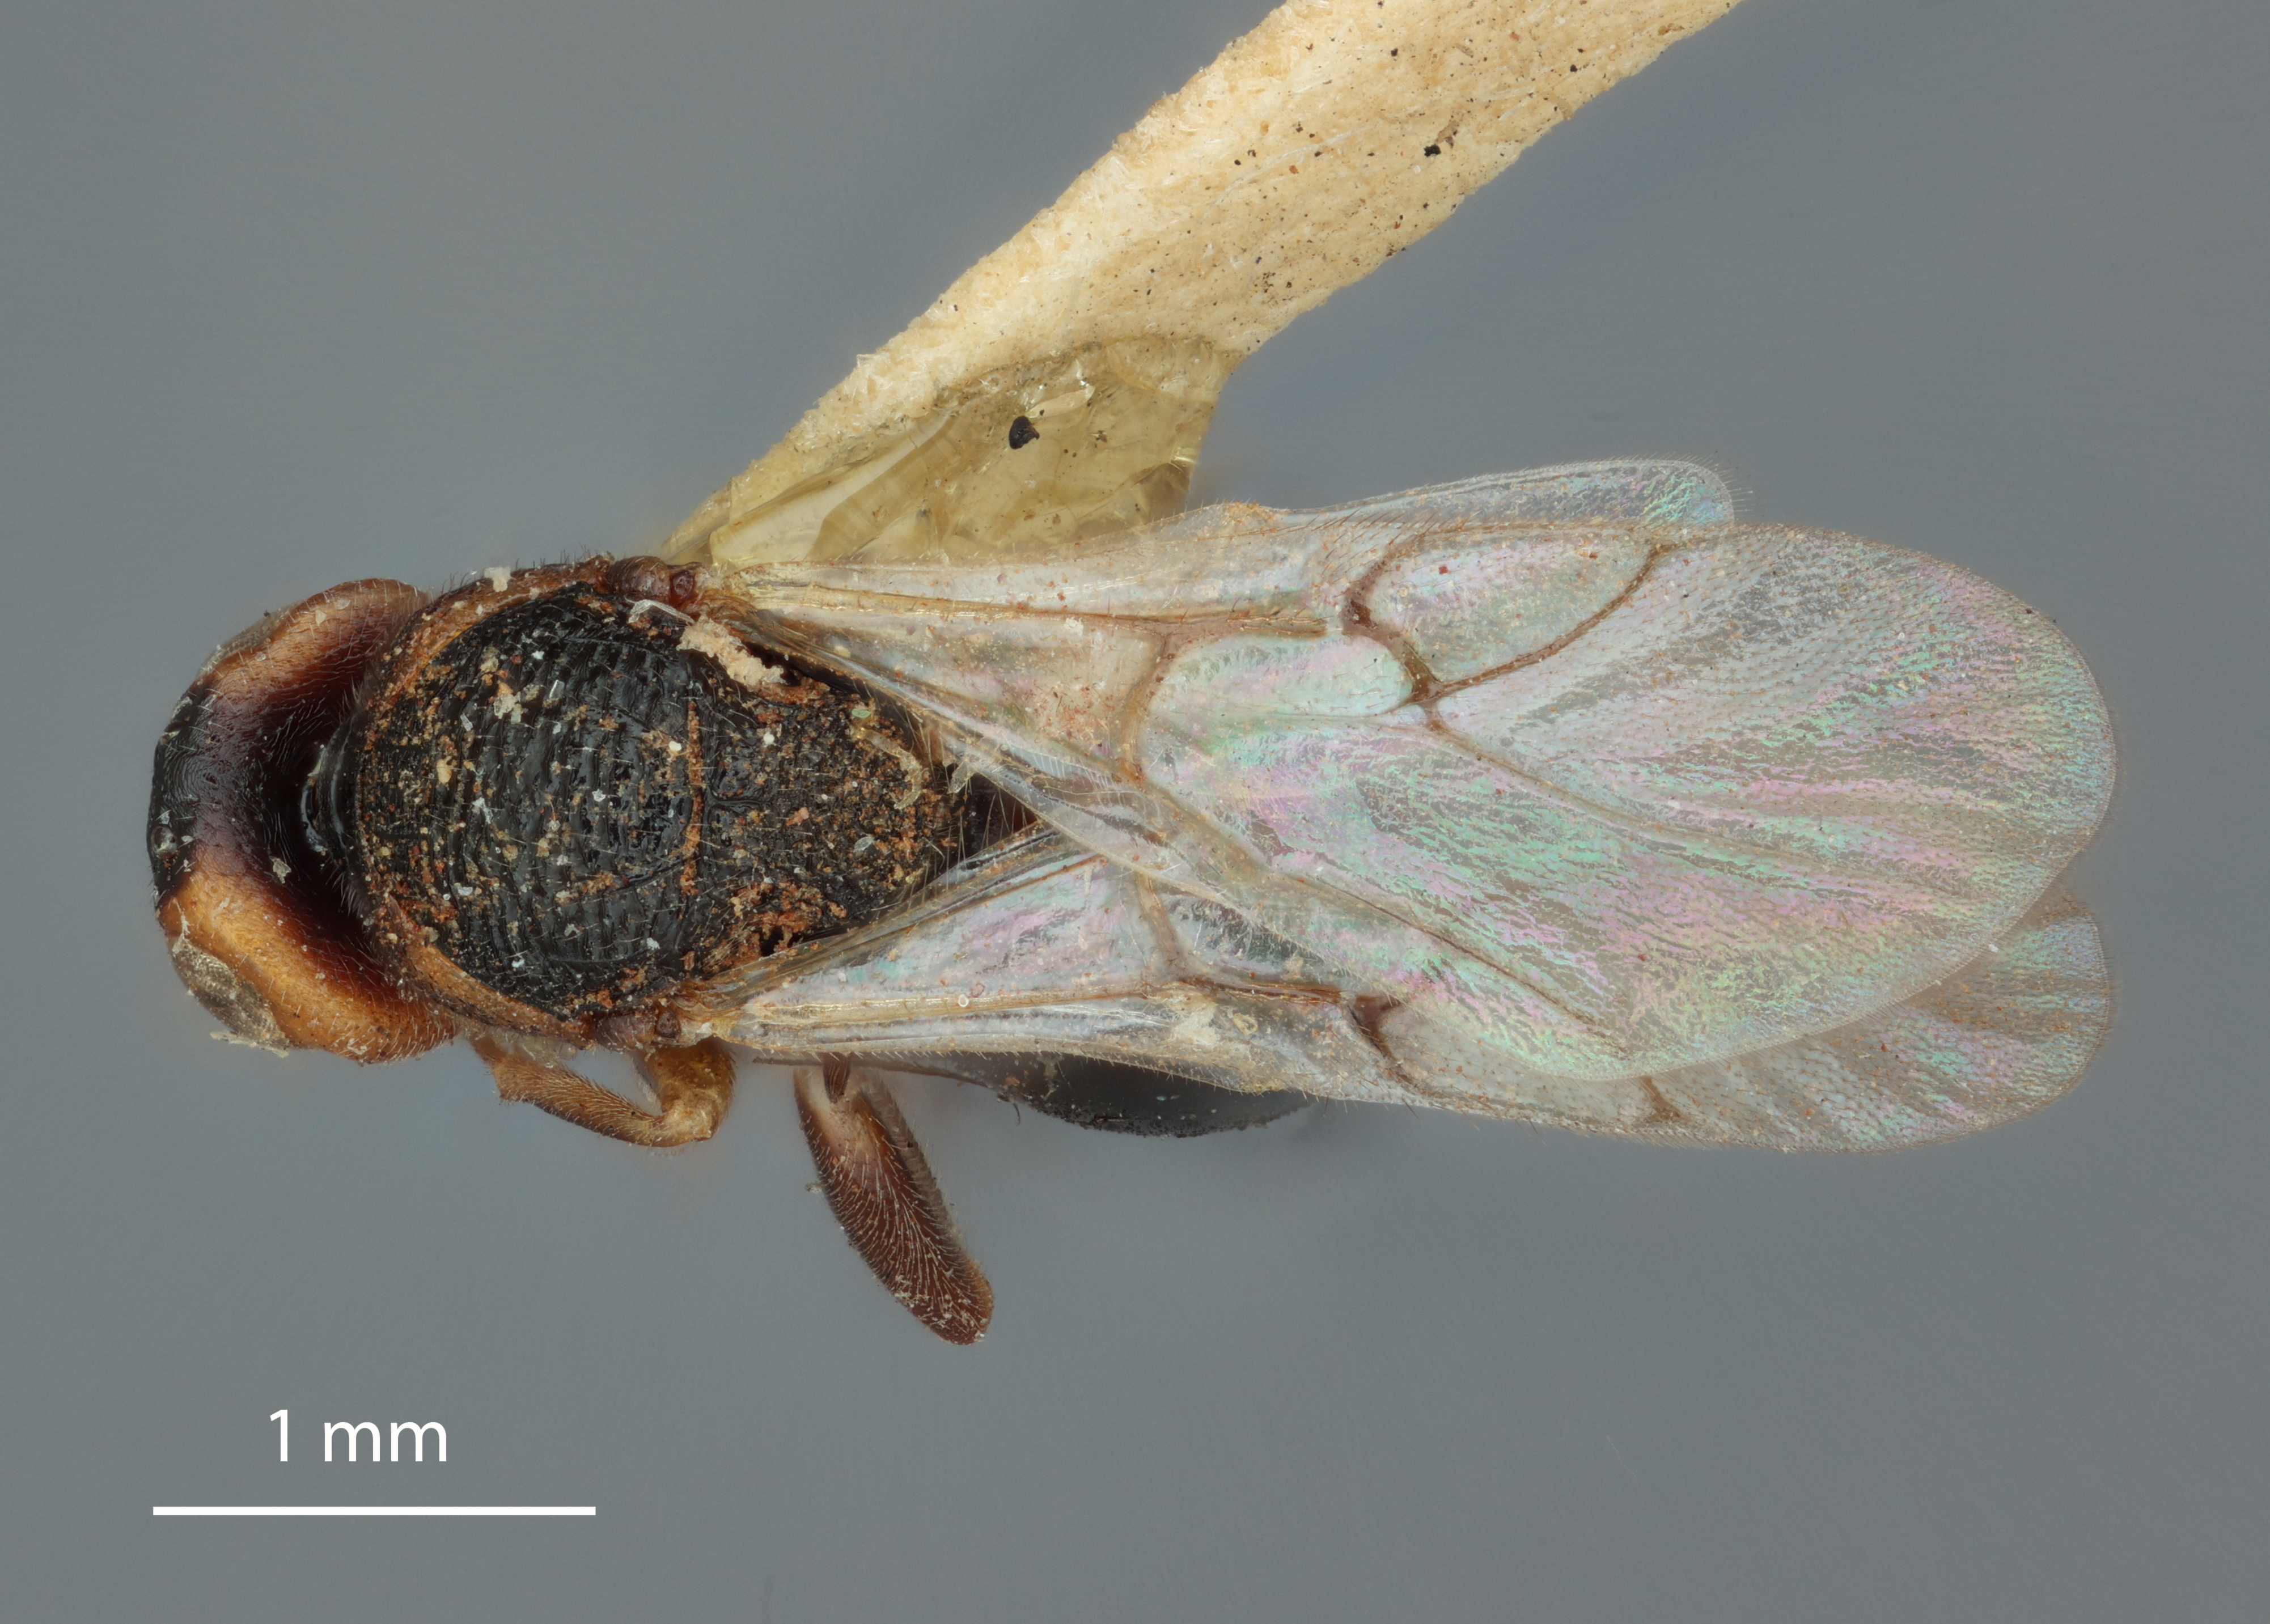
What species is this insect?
Synergus dugesi
